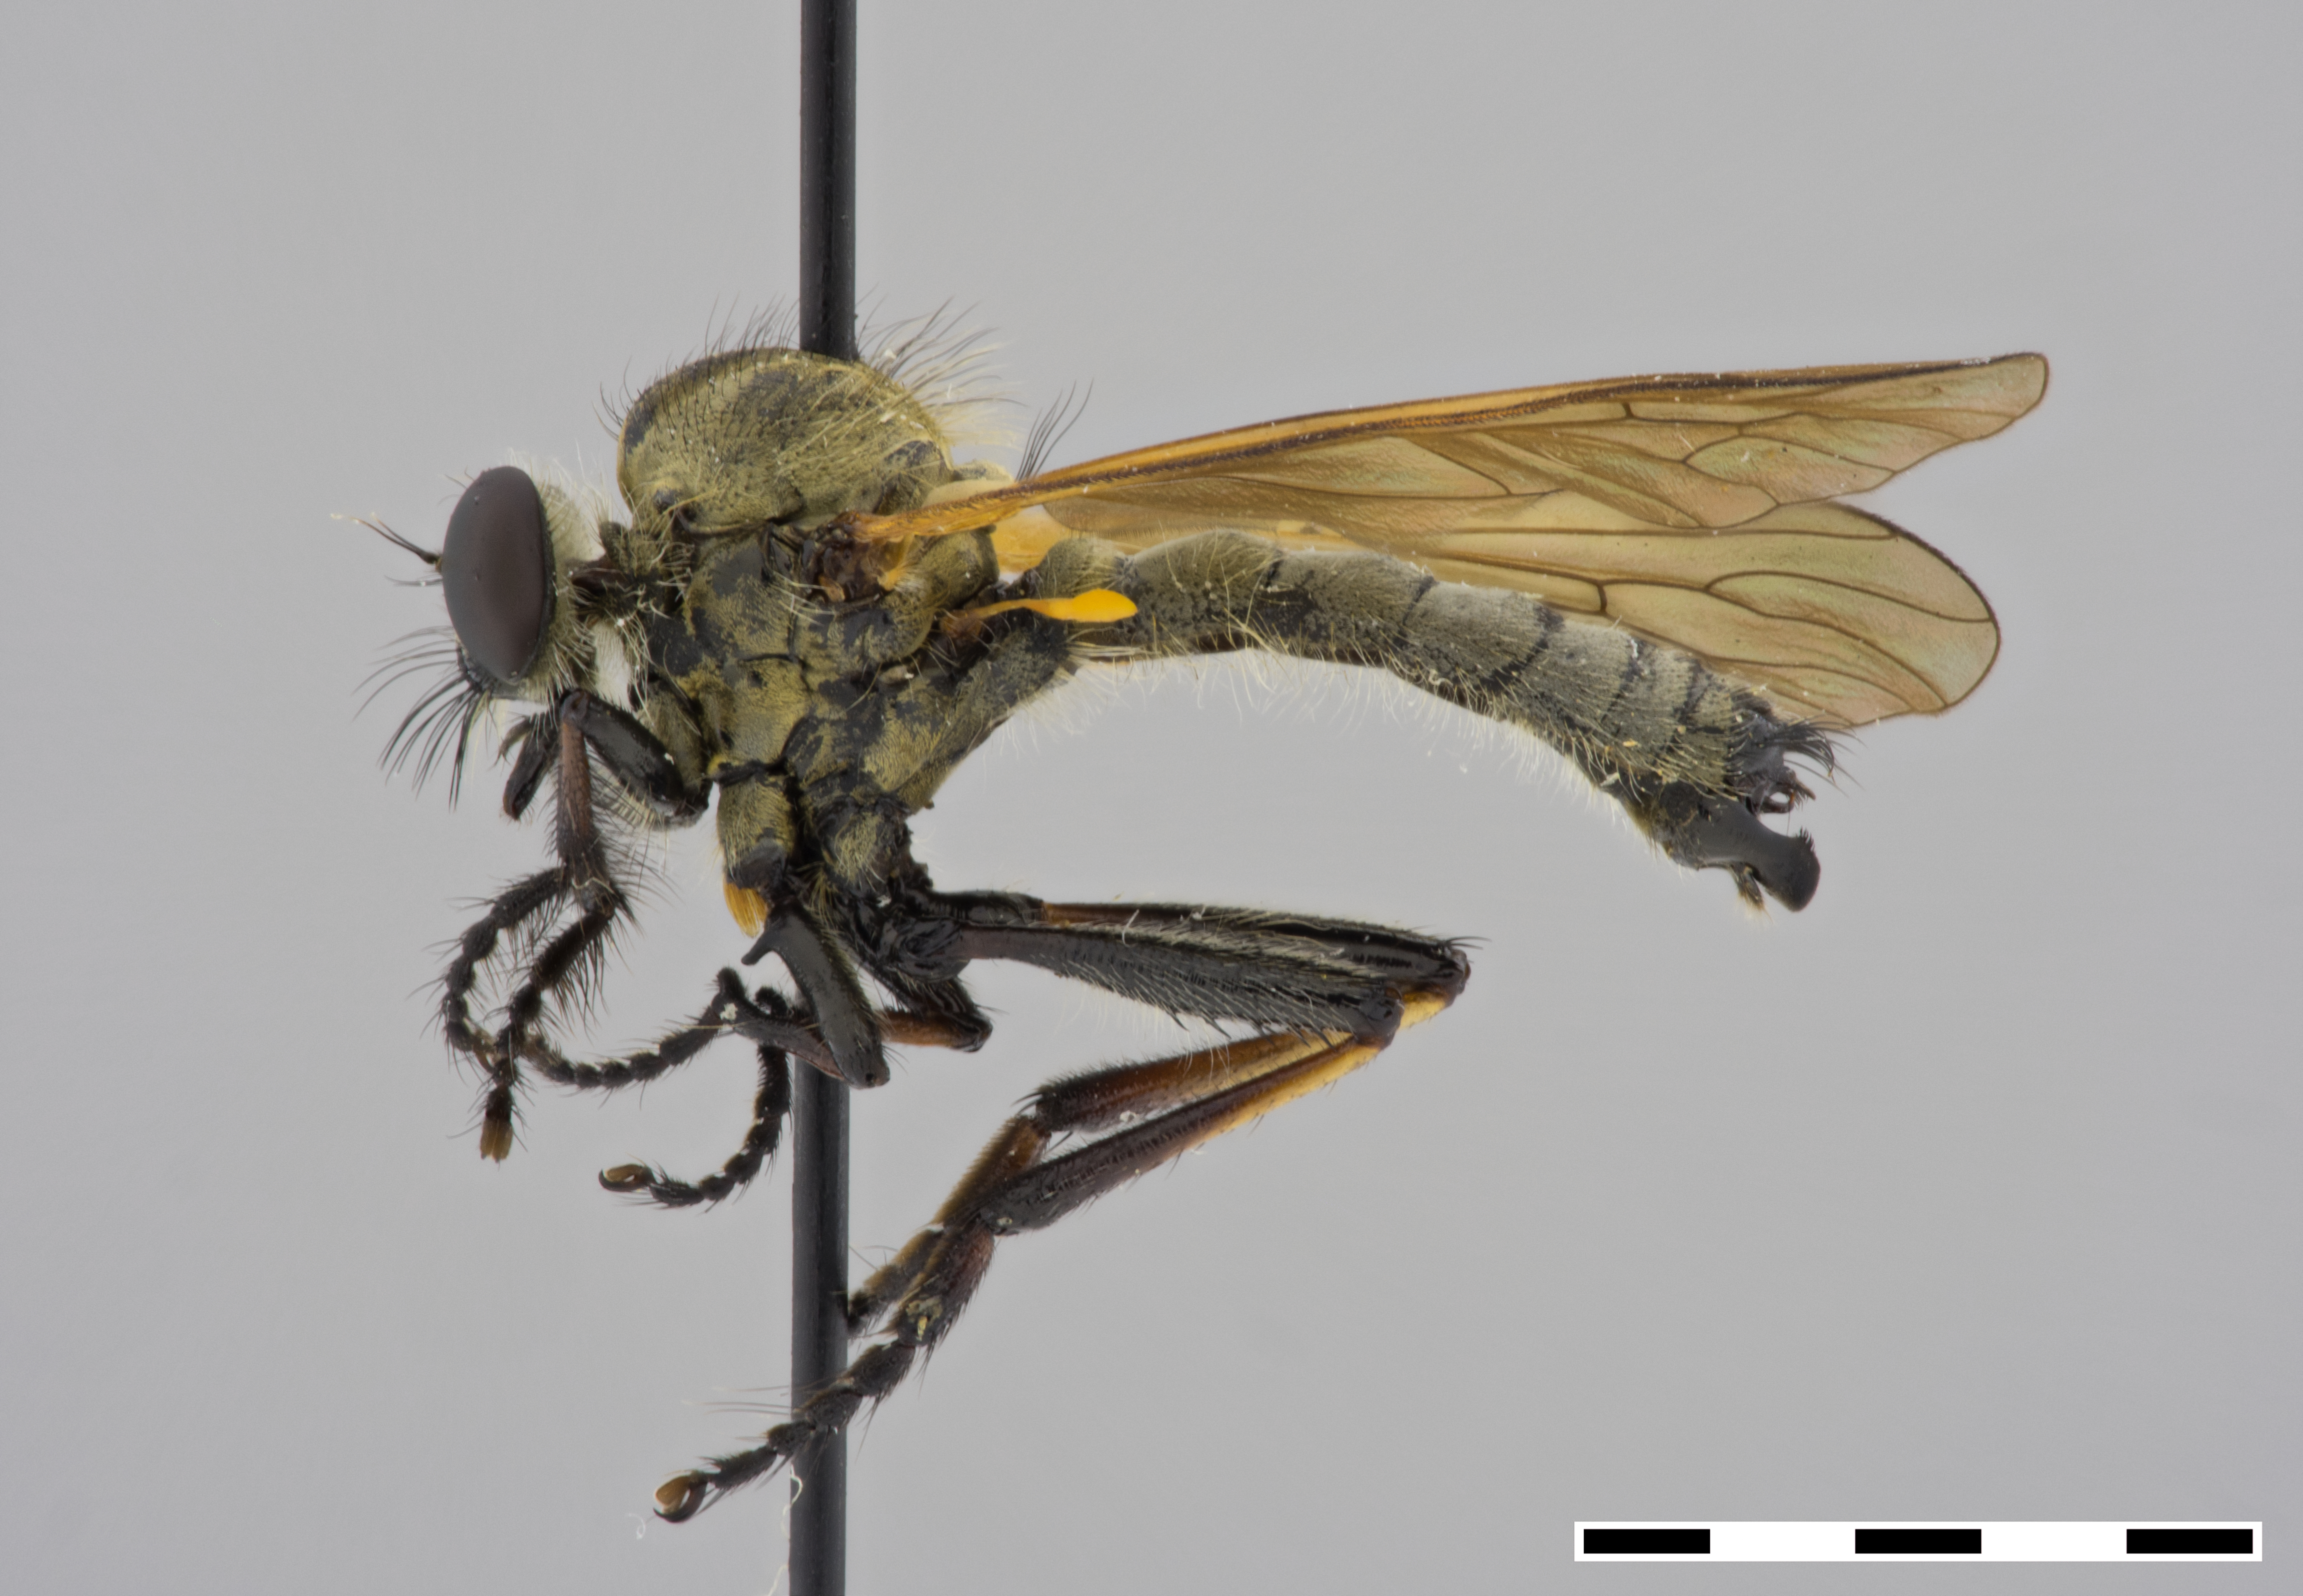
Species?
Damalis femoralis
